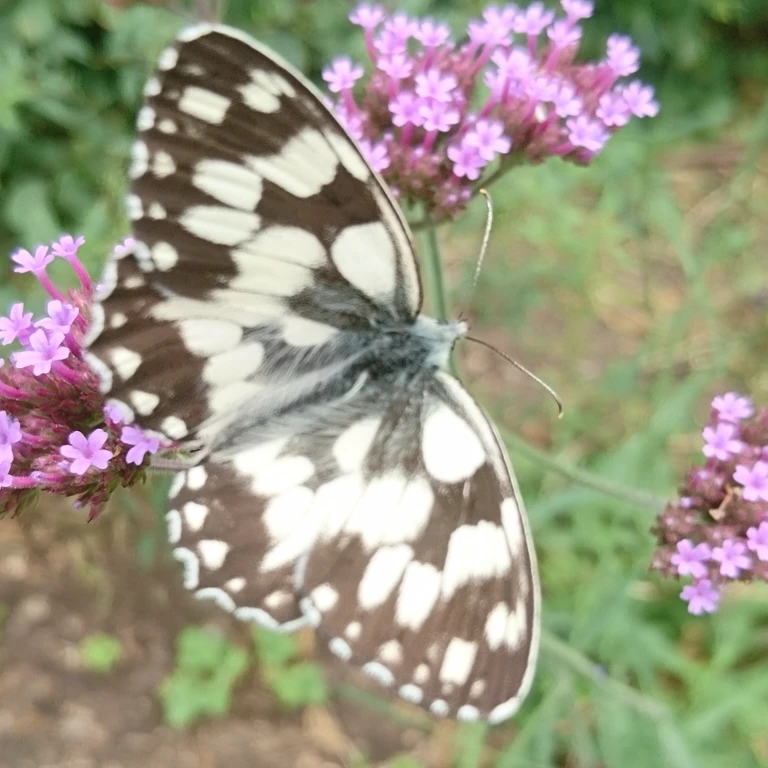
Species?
Melanargia galathea
